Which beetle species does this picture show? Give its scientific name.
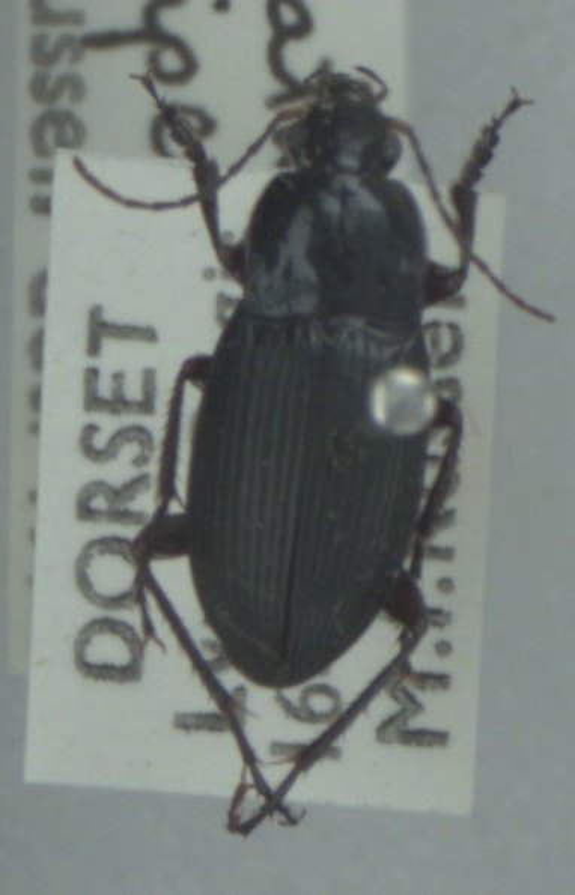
Calathus fuscipes
